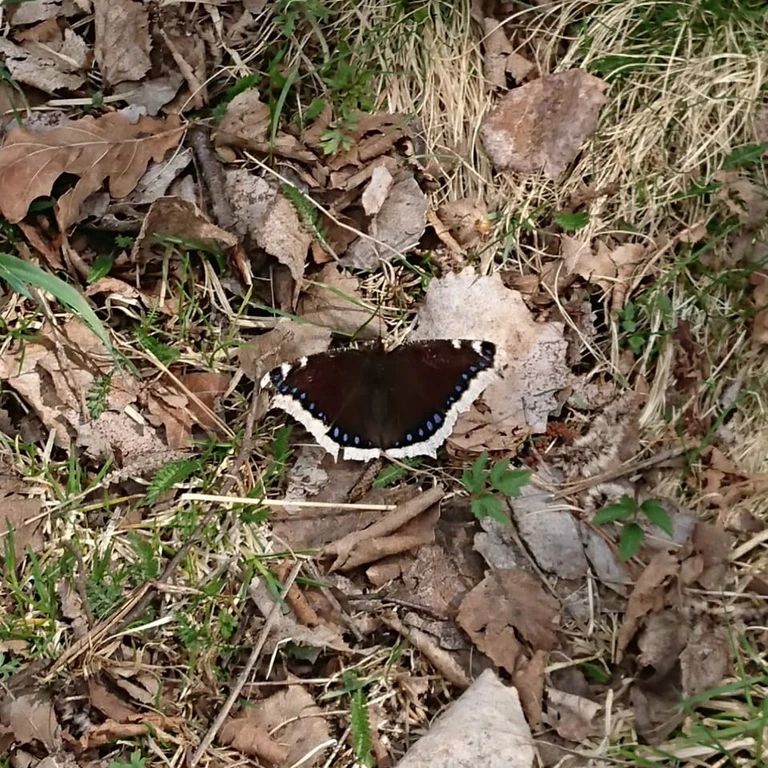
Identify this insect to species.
Nymphalis antiopa
